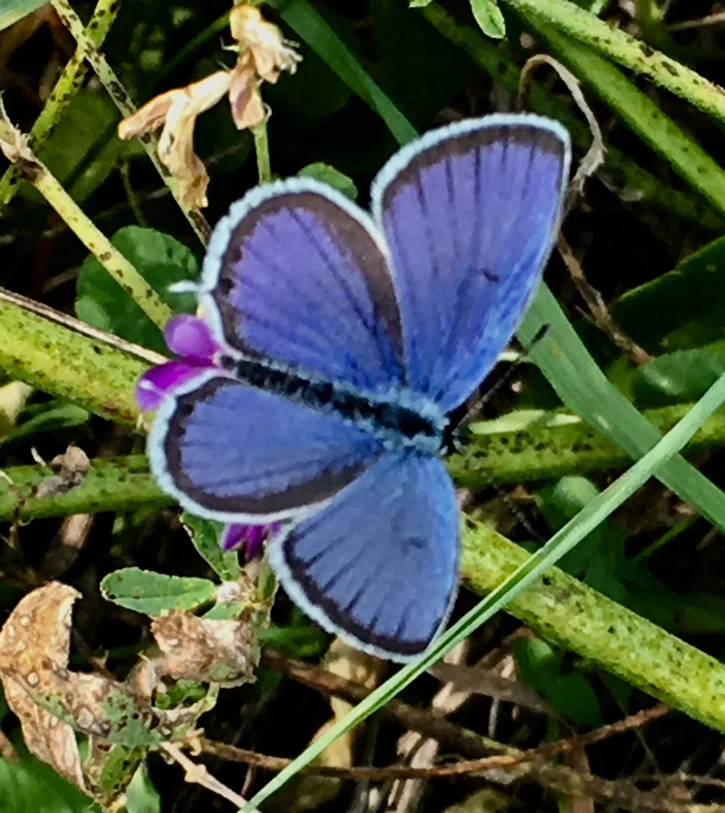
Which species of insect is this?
Cupido argiades (also Elkalyce argiades)
